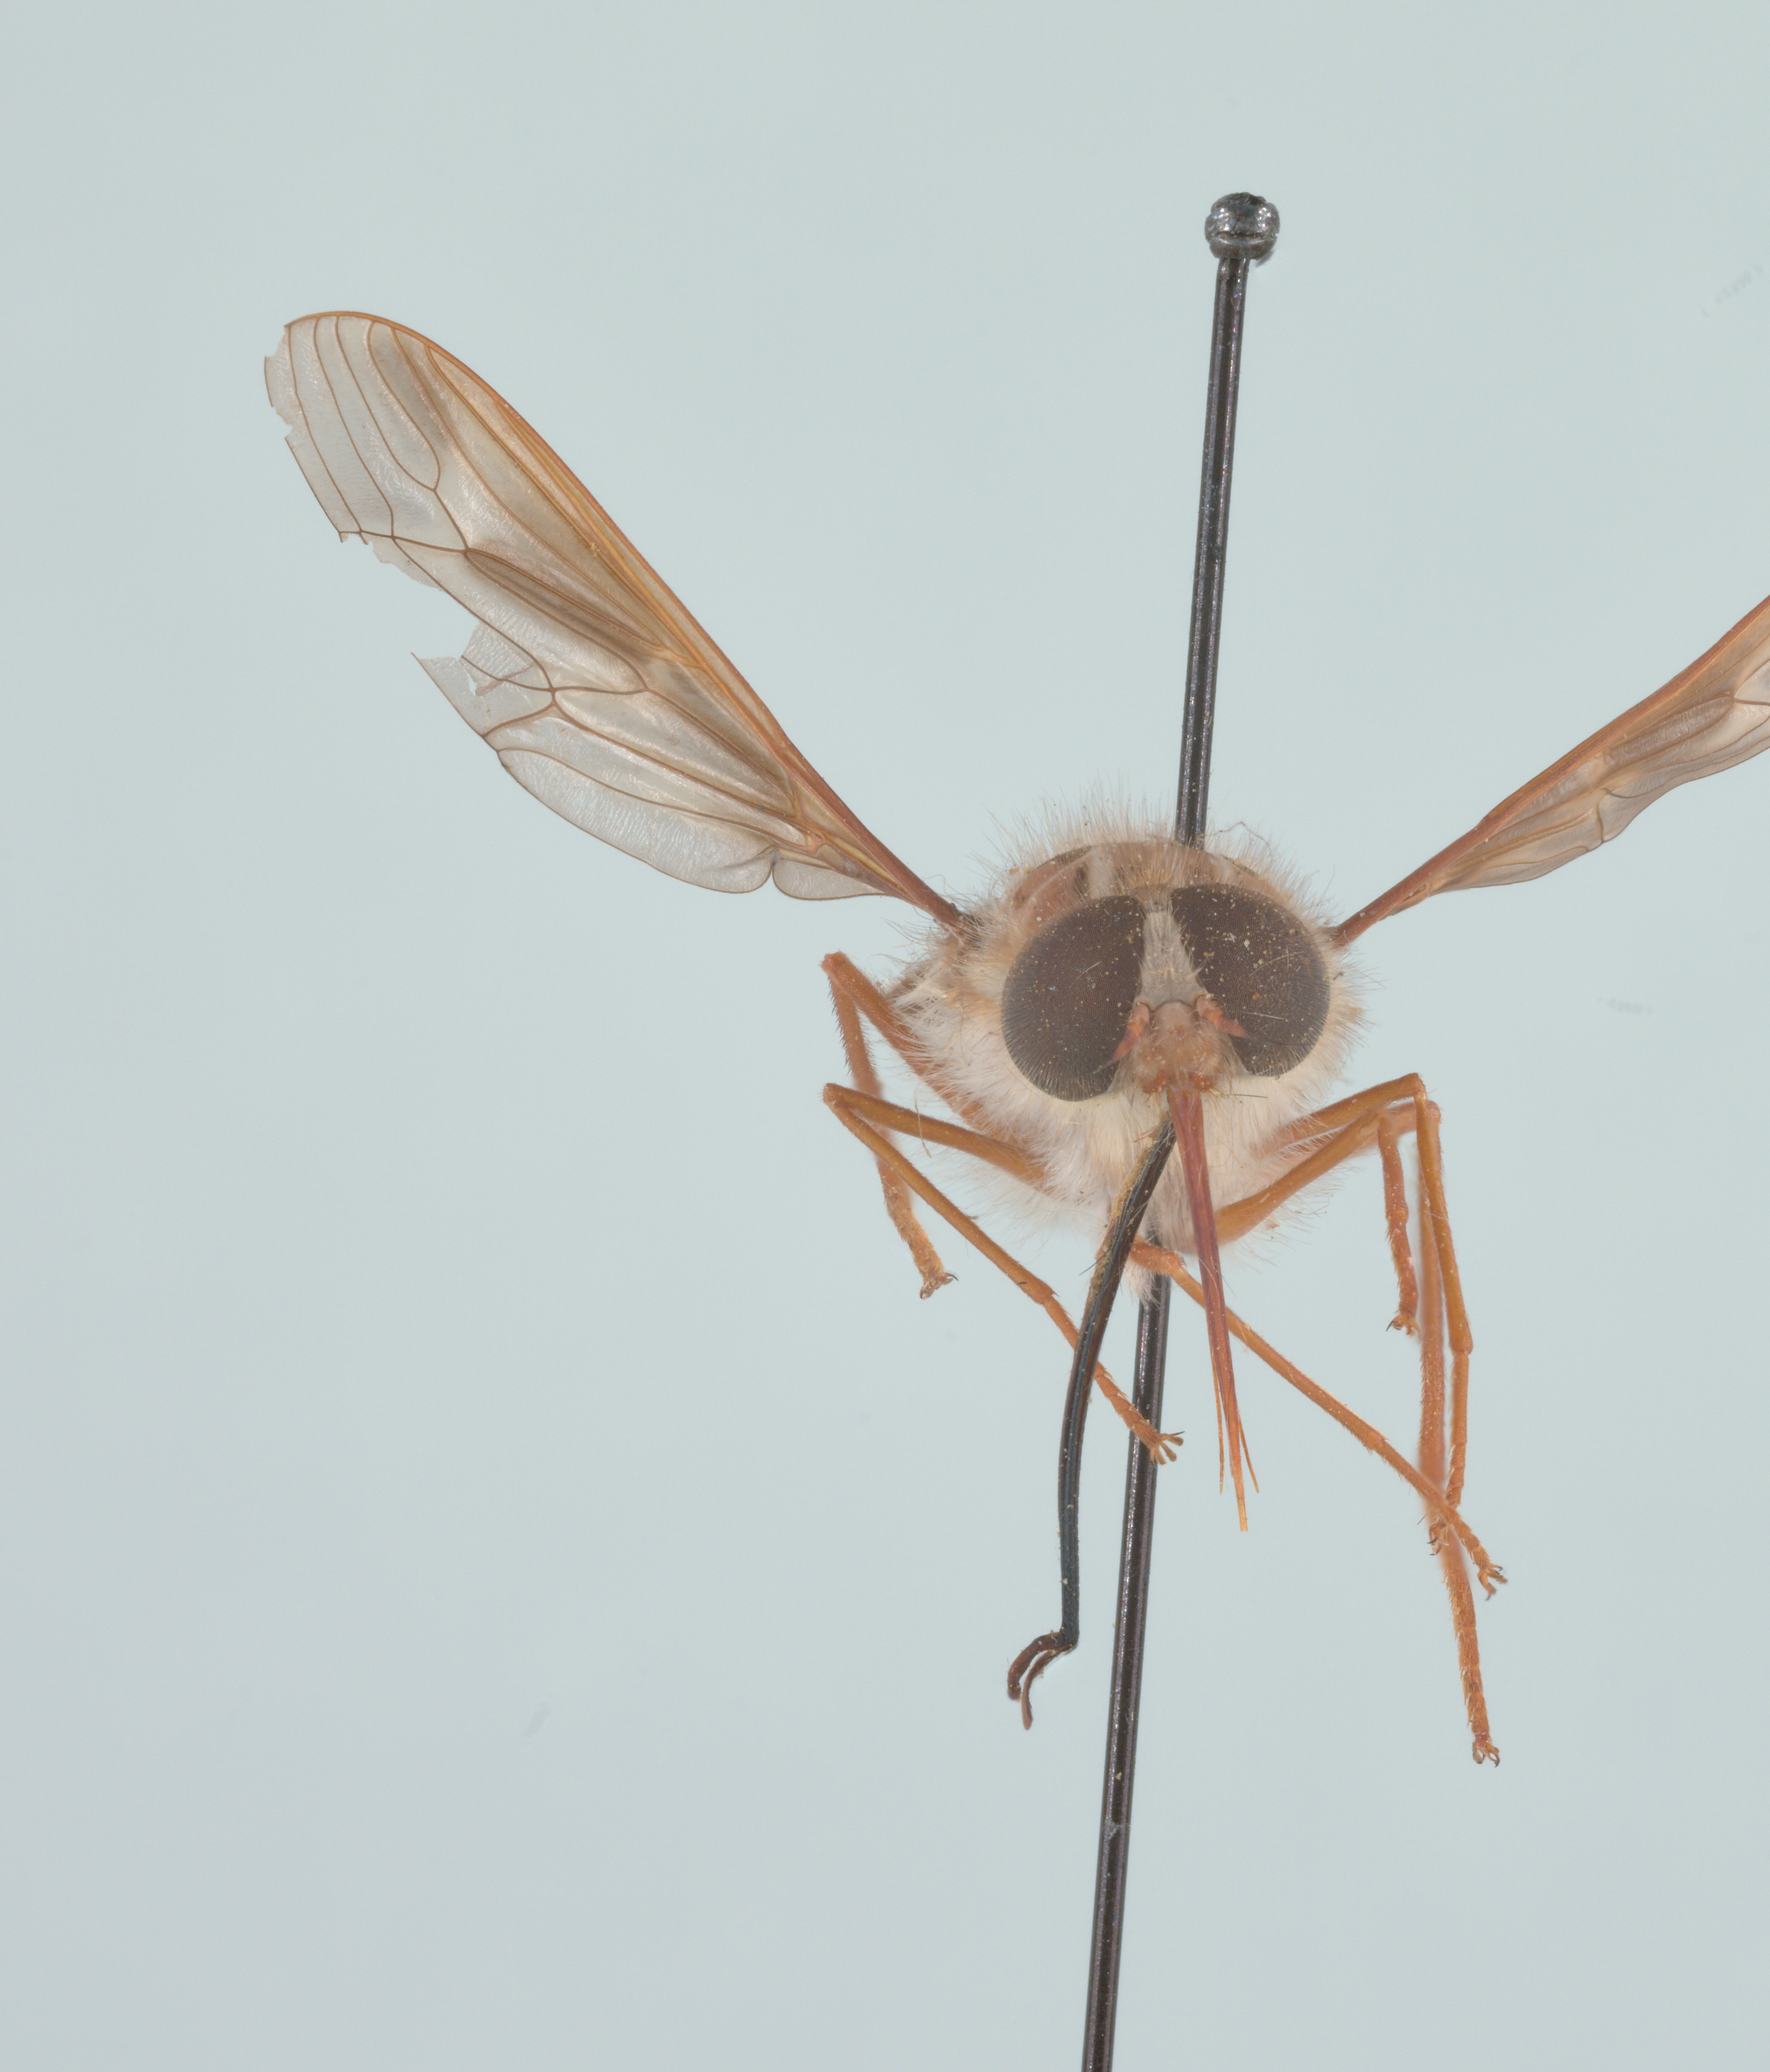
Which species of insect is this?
Hirmoneura nubipennis (also Trichophthalma nubipennis)
